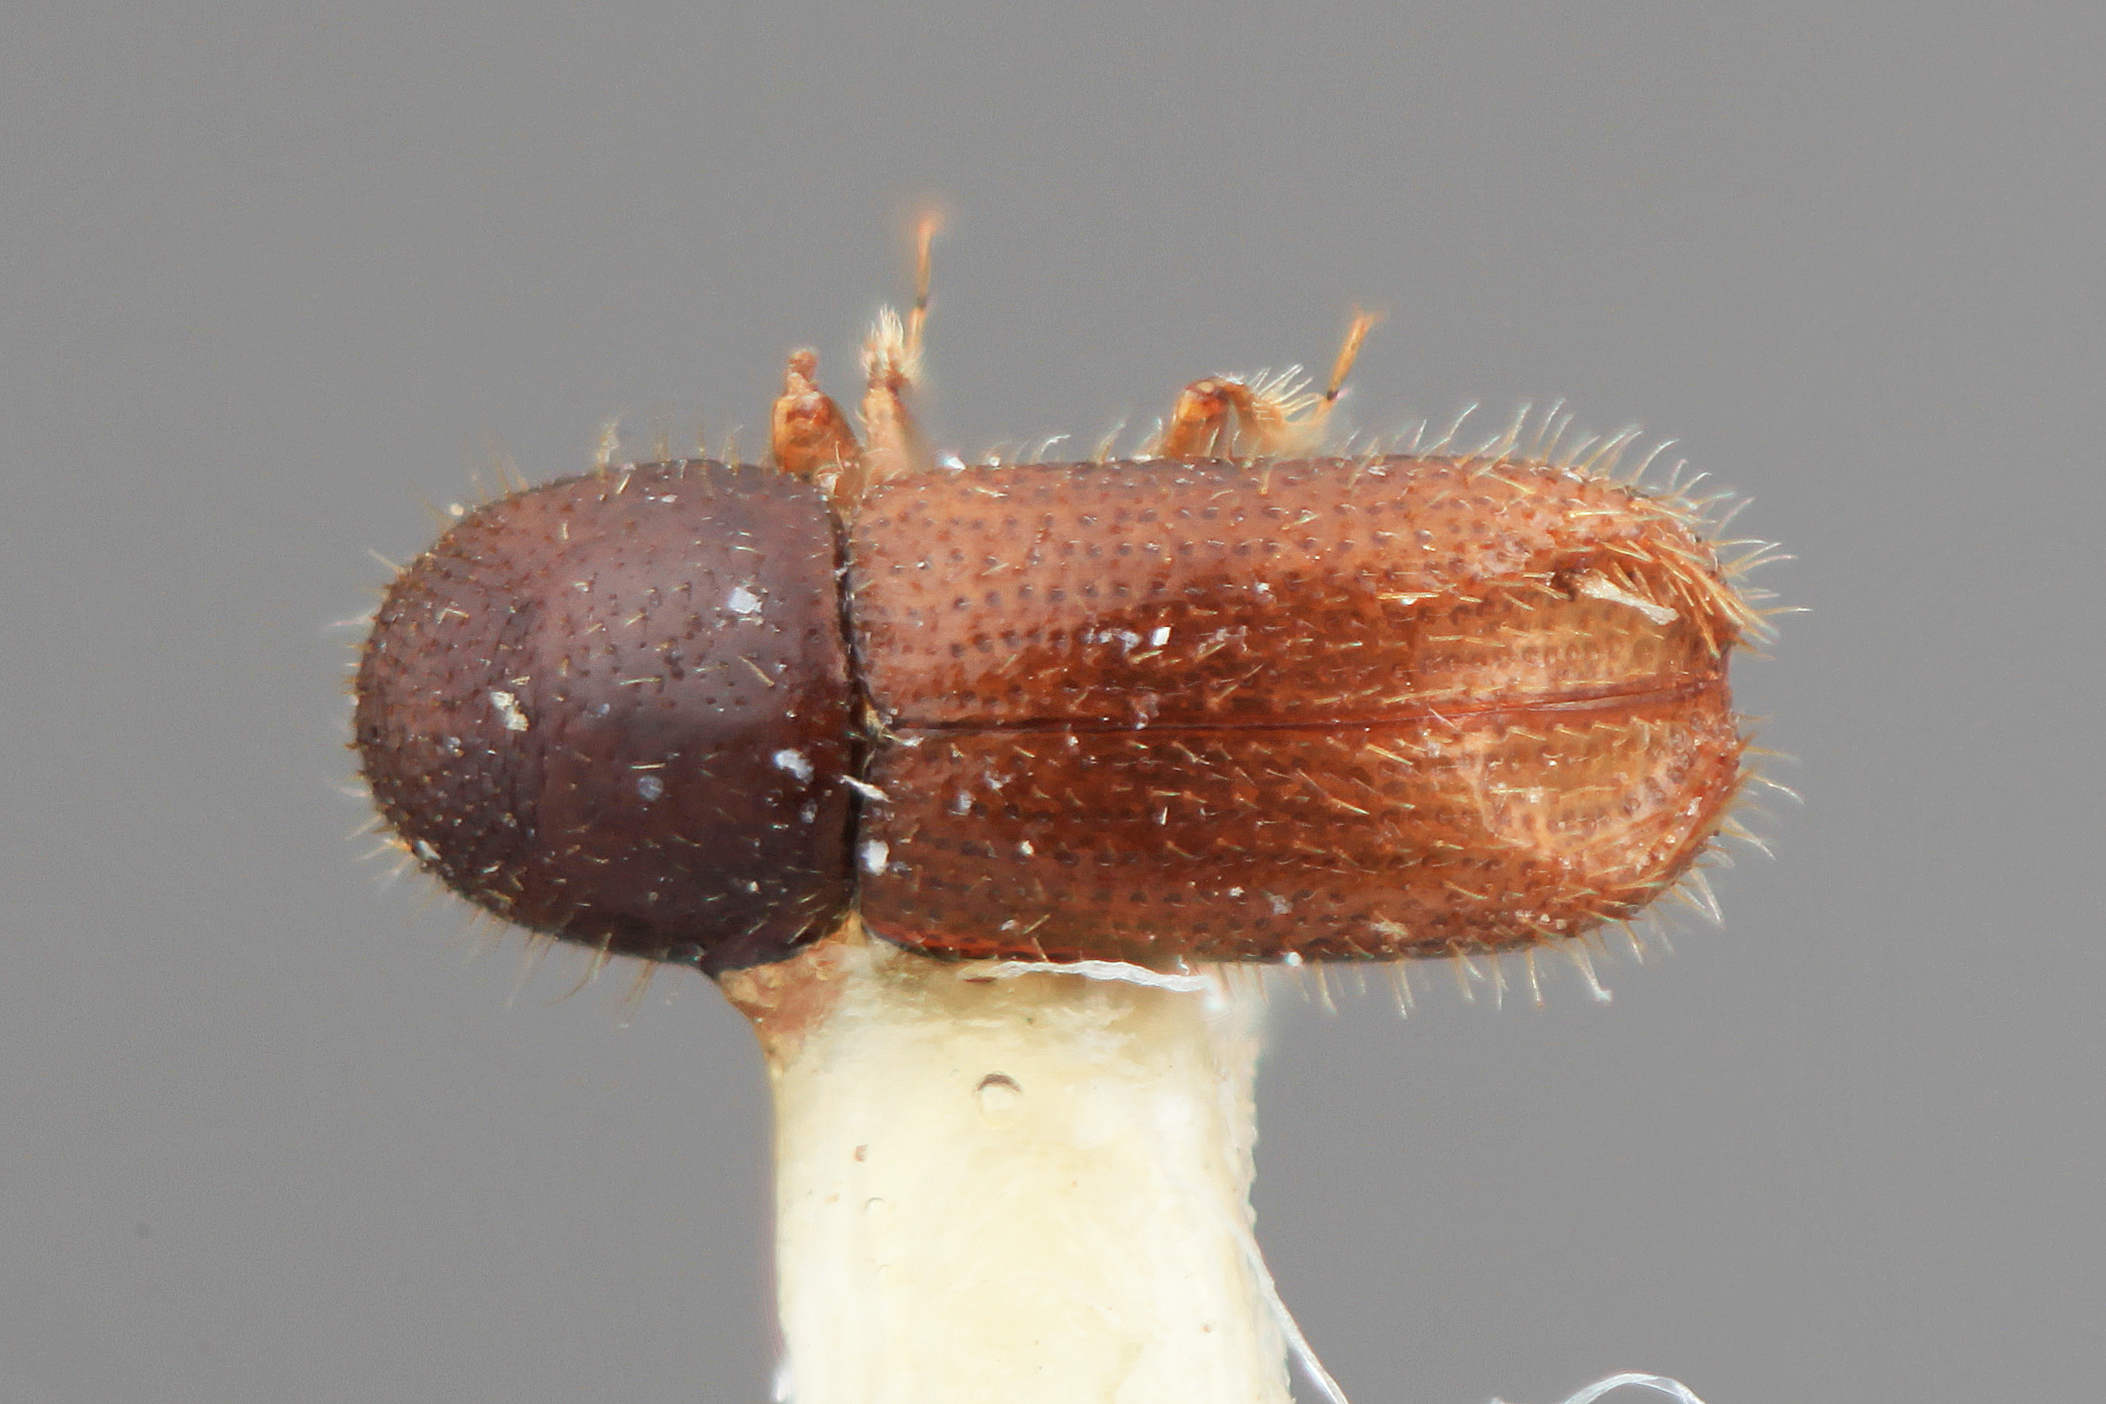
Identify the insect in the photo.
Xyleborinus protinus
